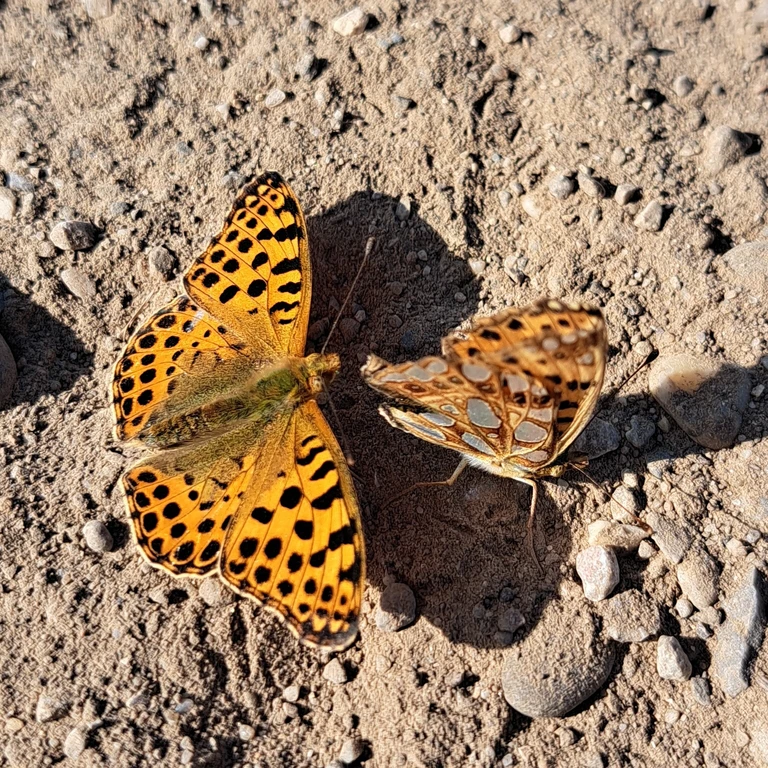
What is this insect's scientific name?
Issoria lathonia
